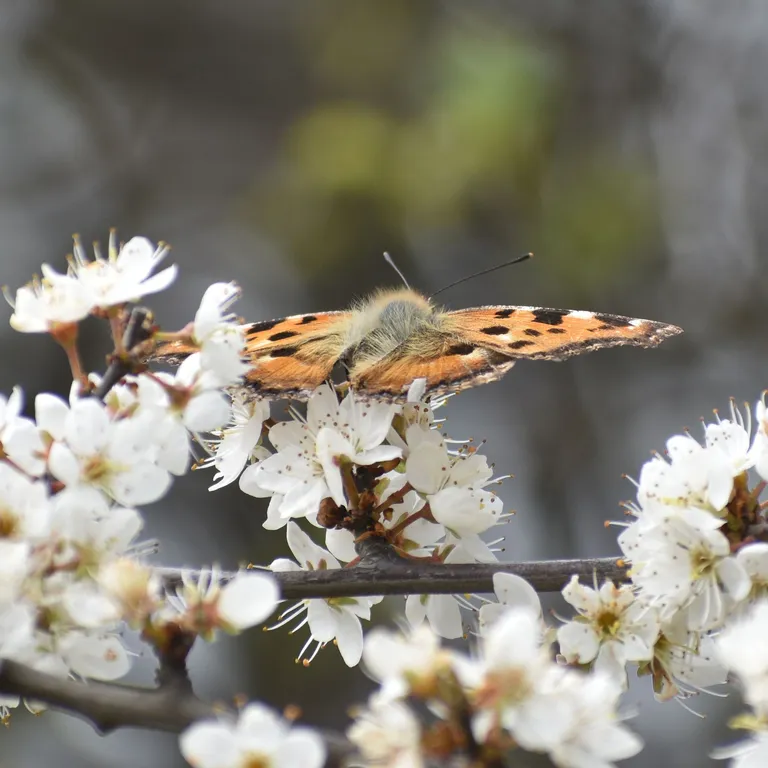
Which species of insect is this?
Nymphalis polychloros
